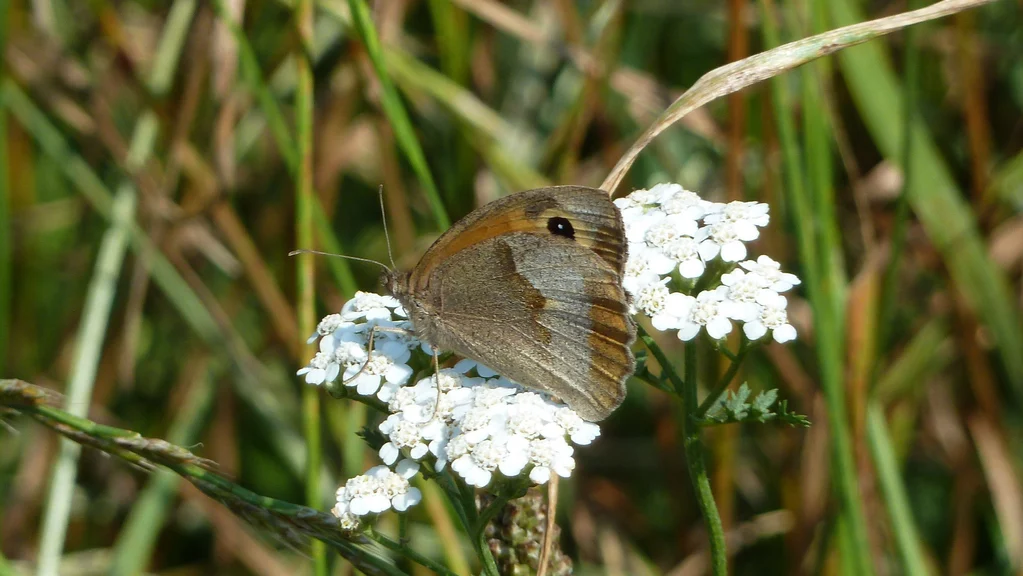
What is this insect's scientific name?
Maniola jurtina
